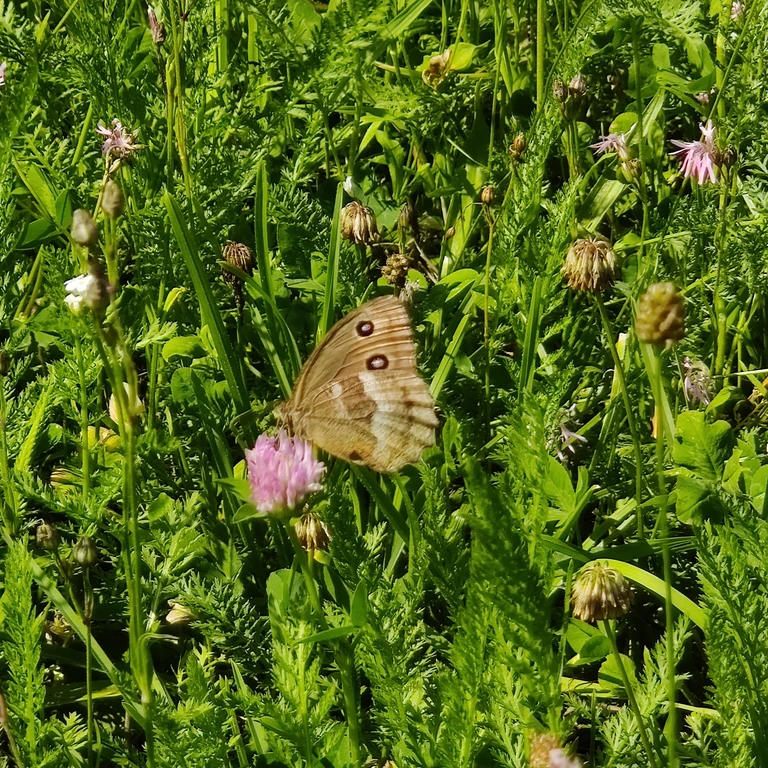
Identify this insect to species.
Minois dryas
